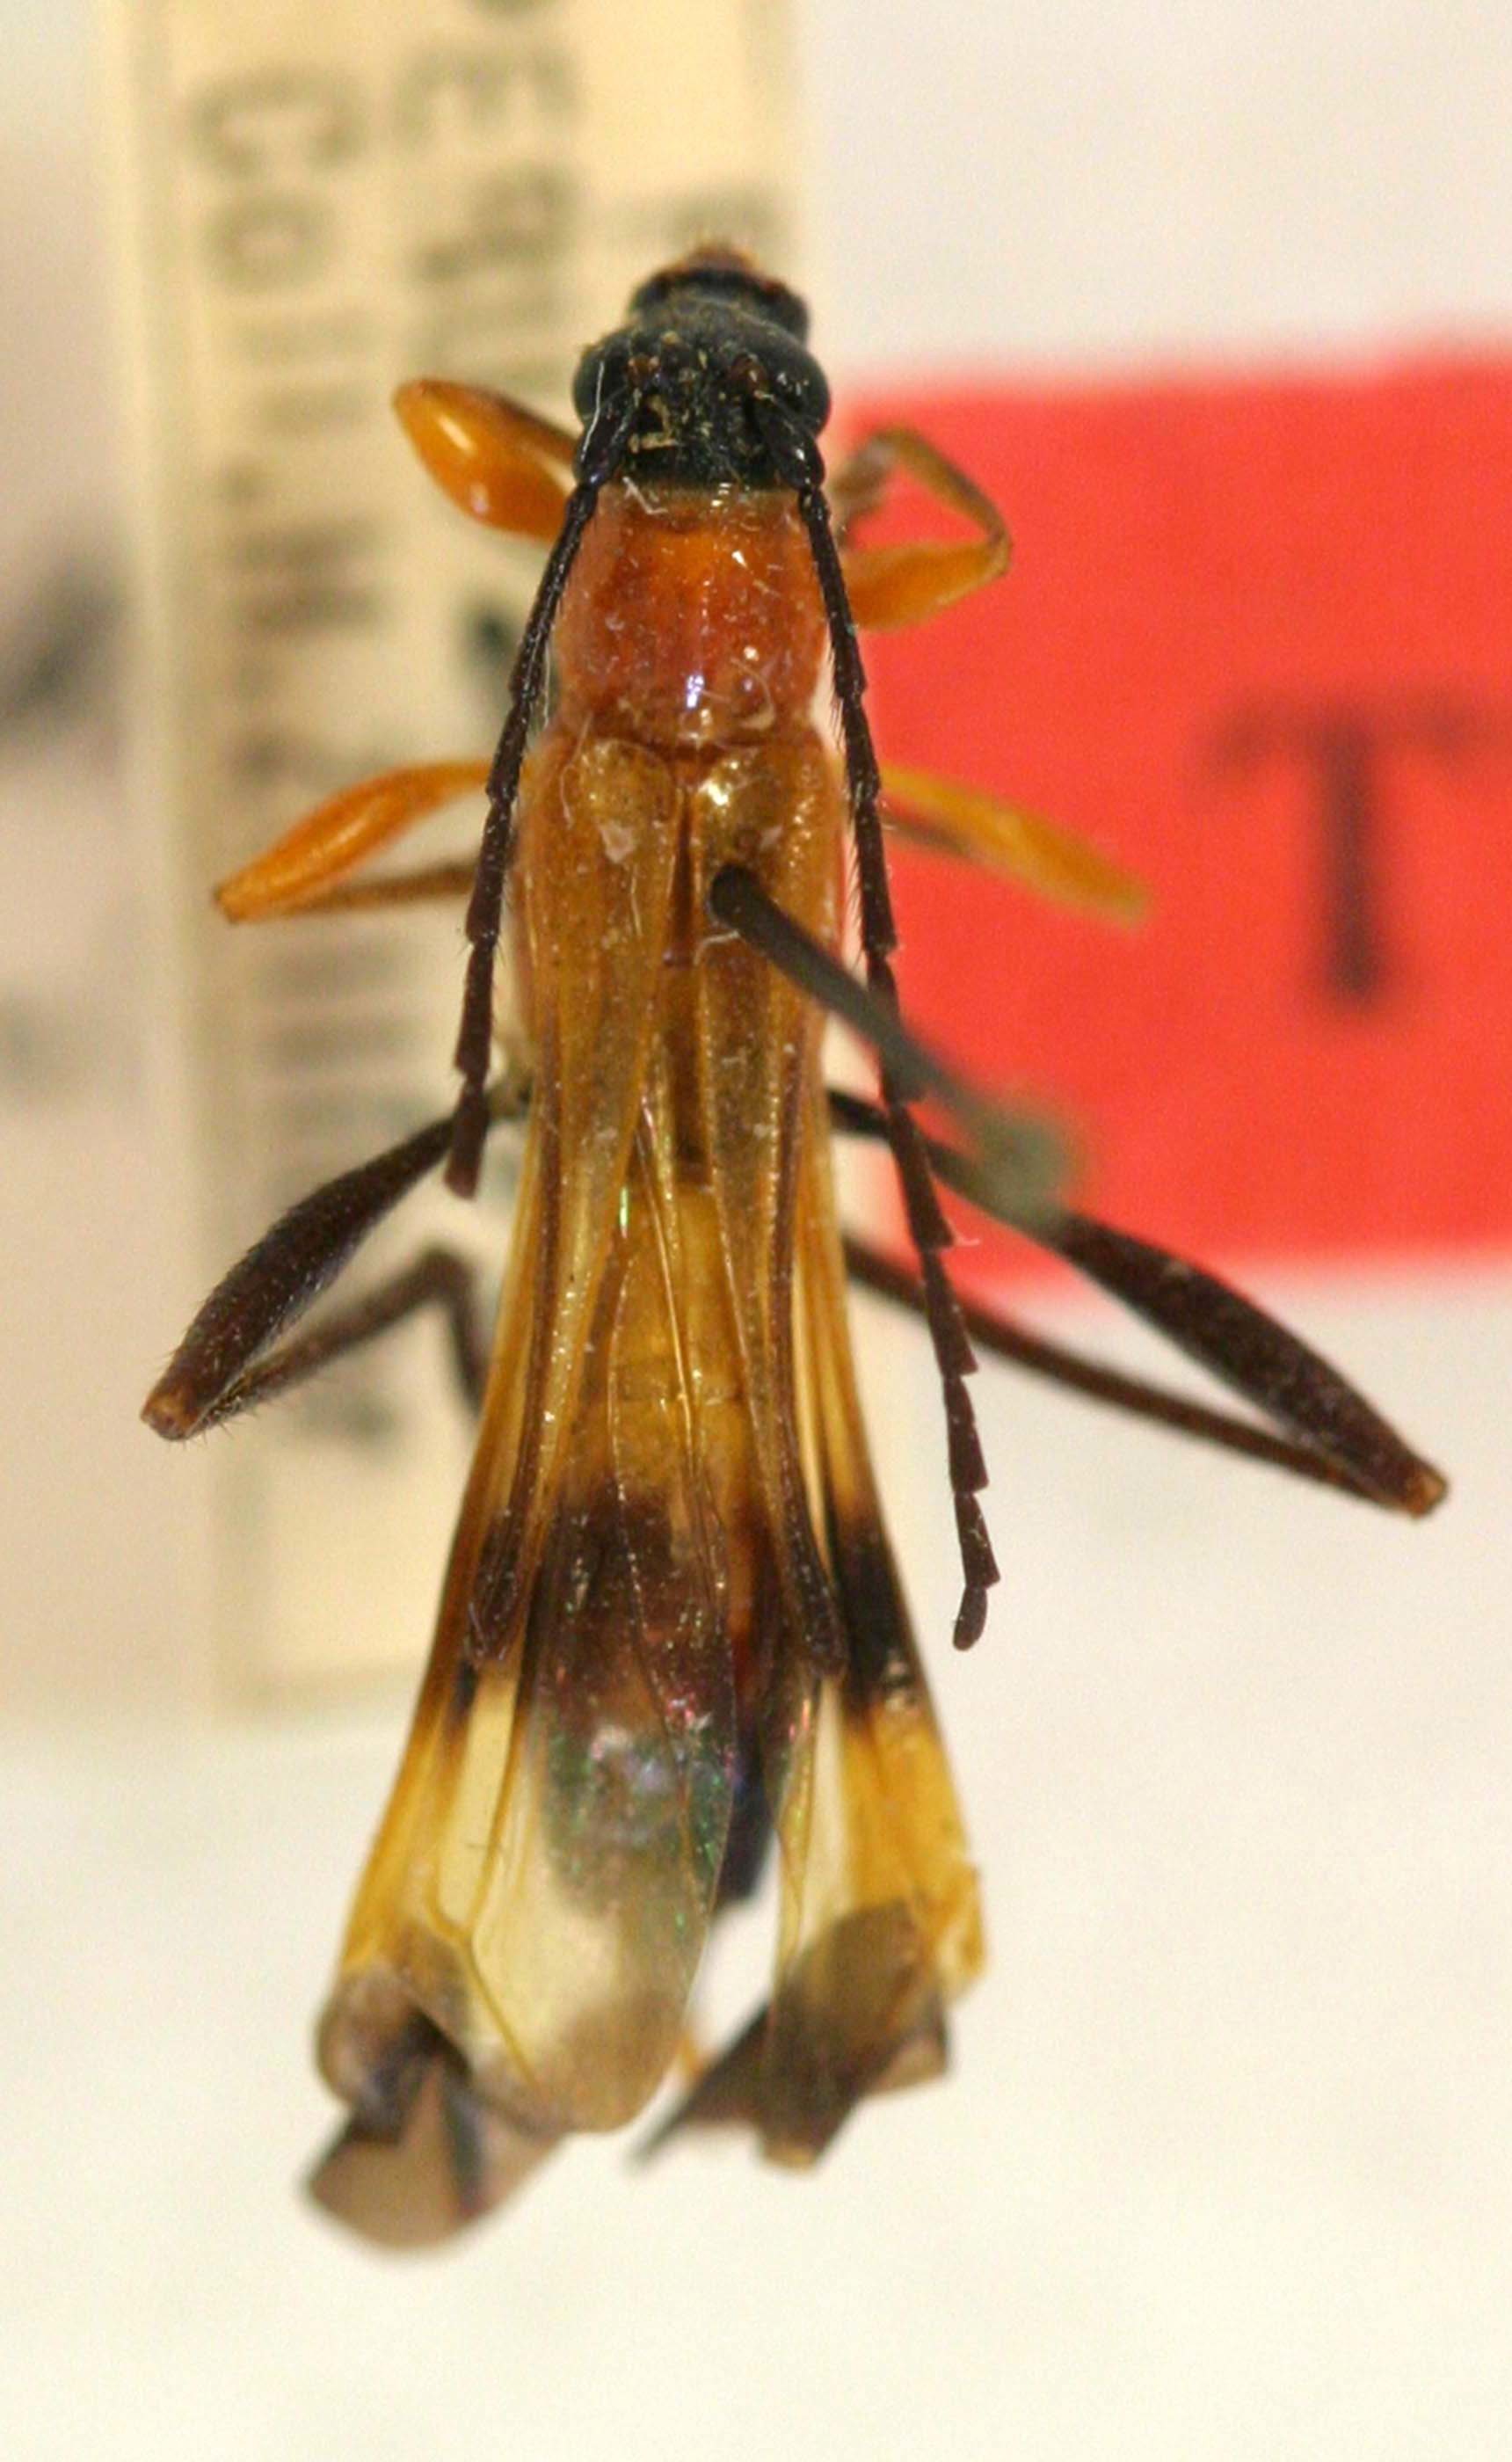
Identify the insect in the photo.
Isthmiade ichneumoniformis
